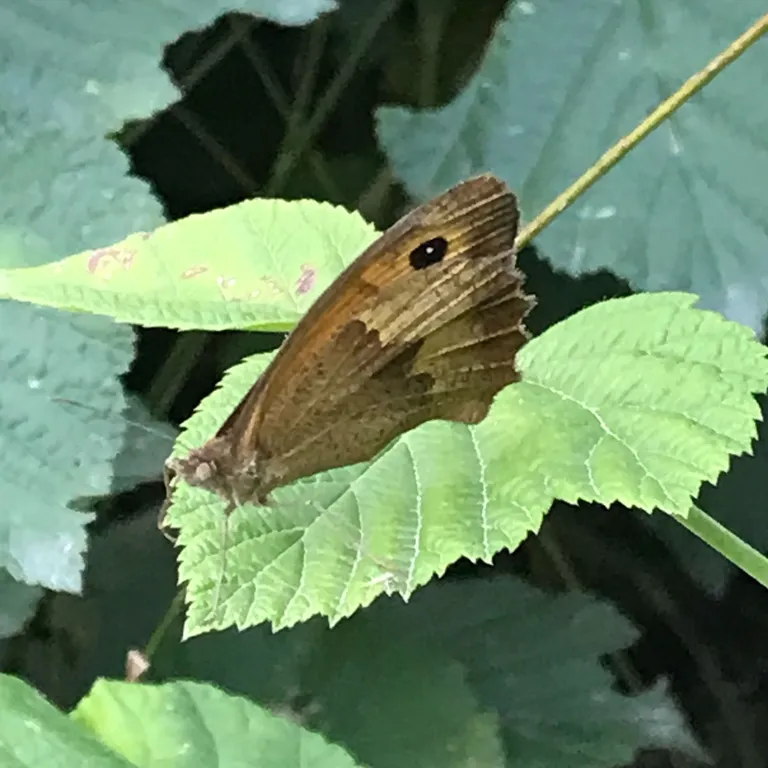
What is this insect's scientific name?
Maniola jurtina
